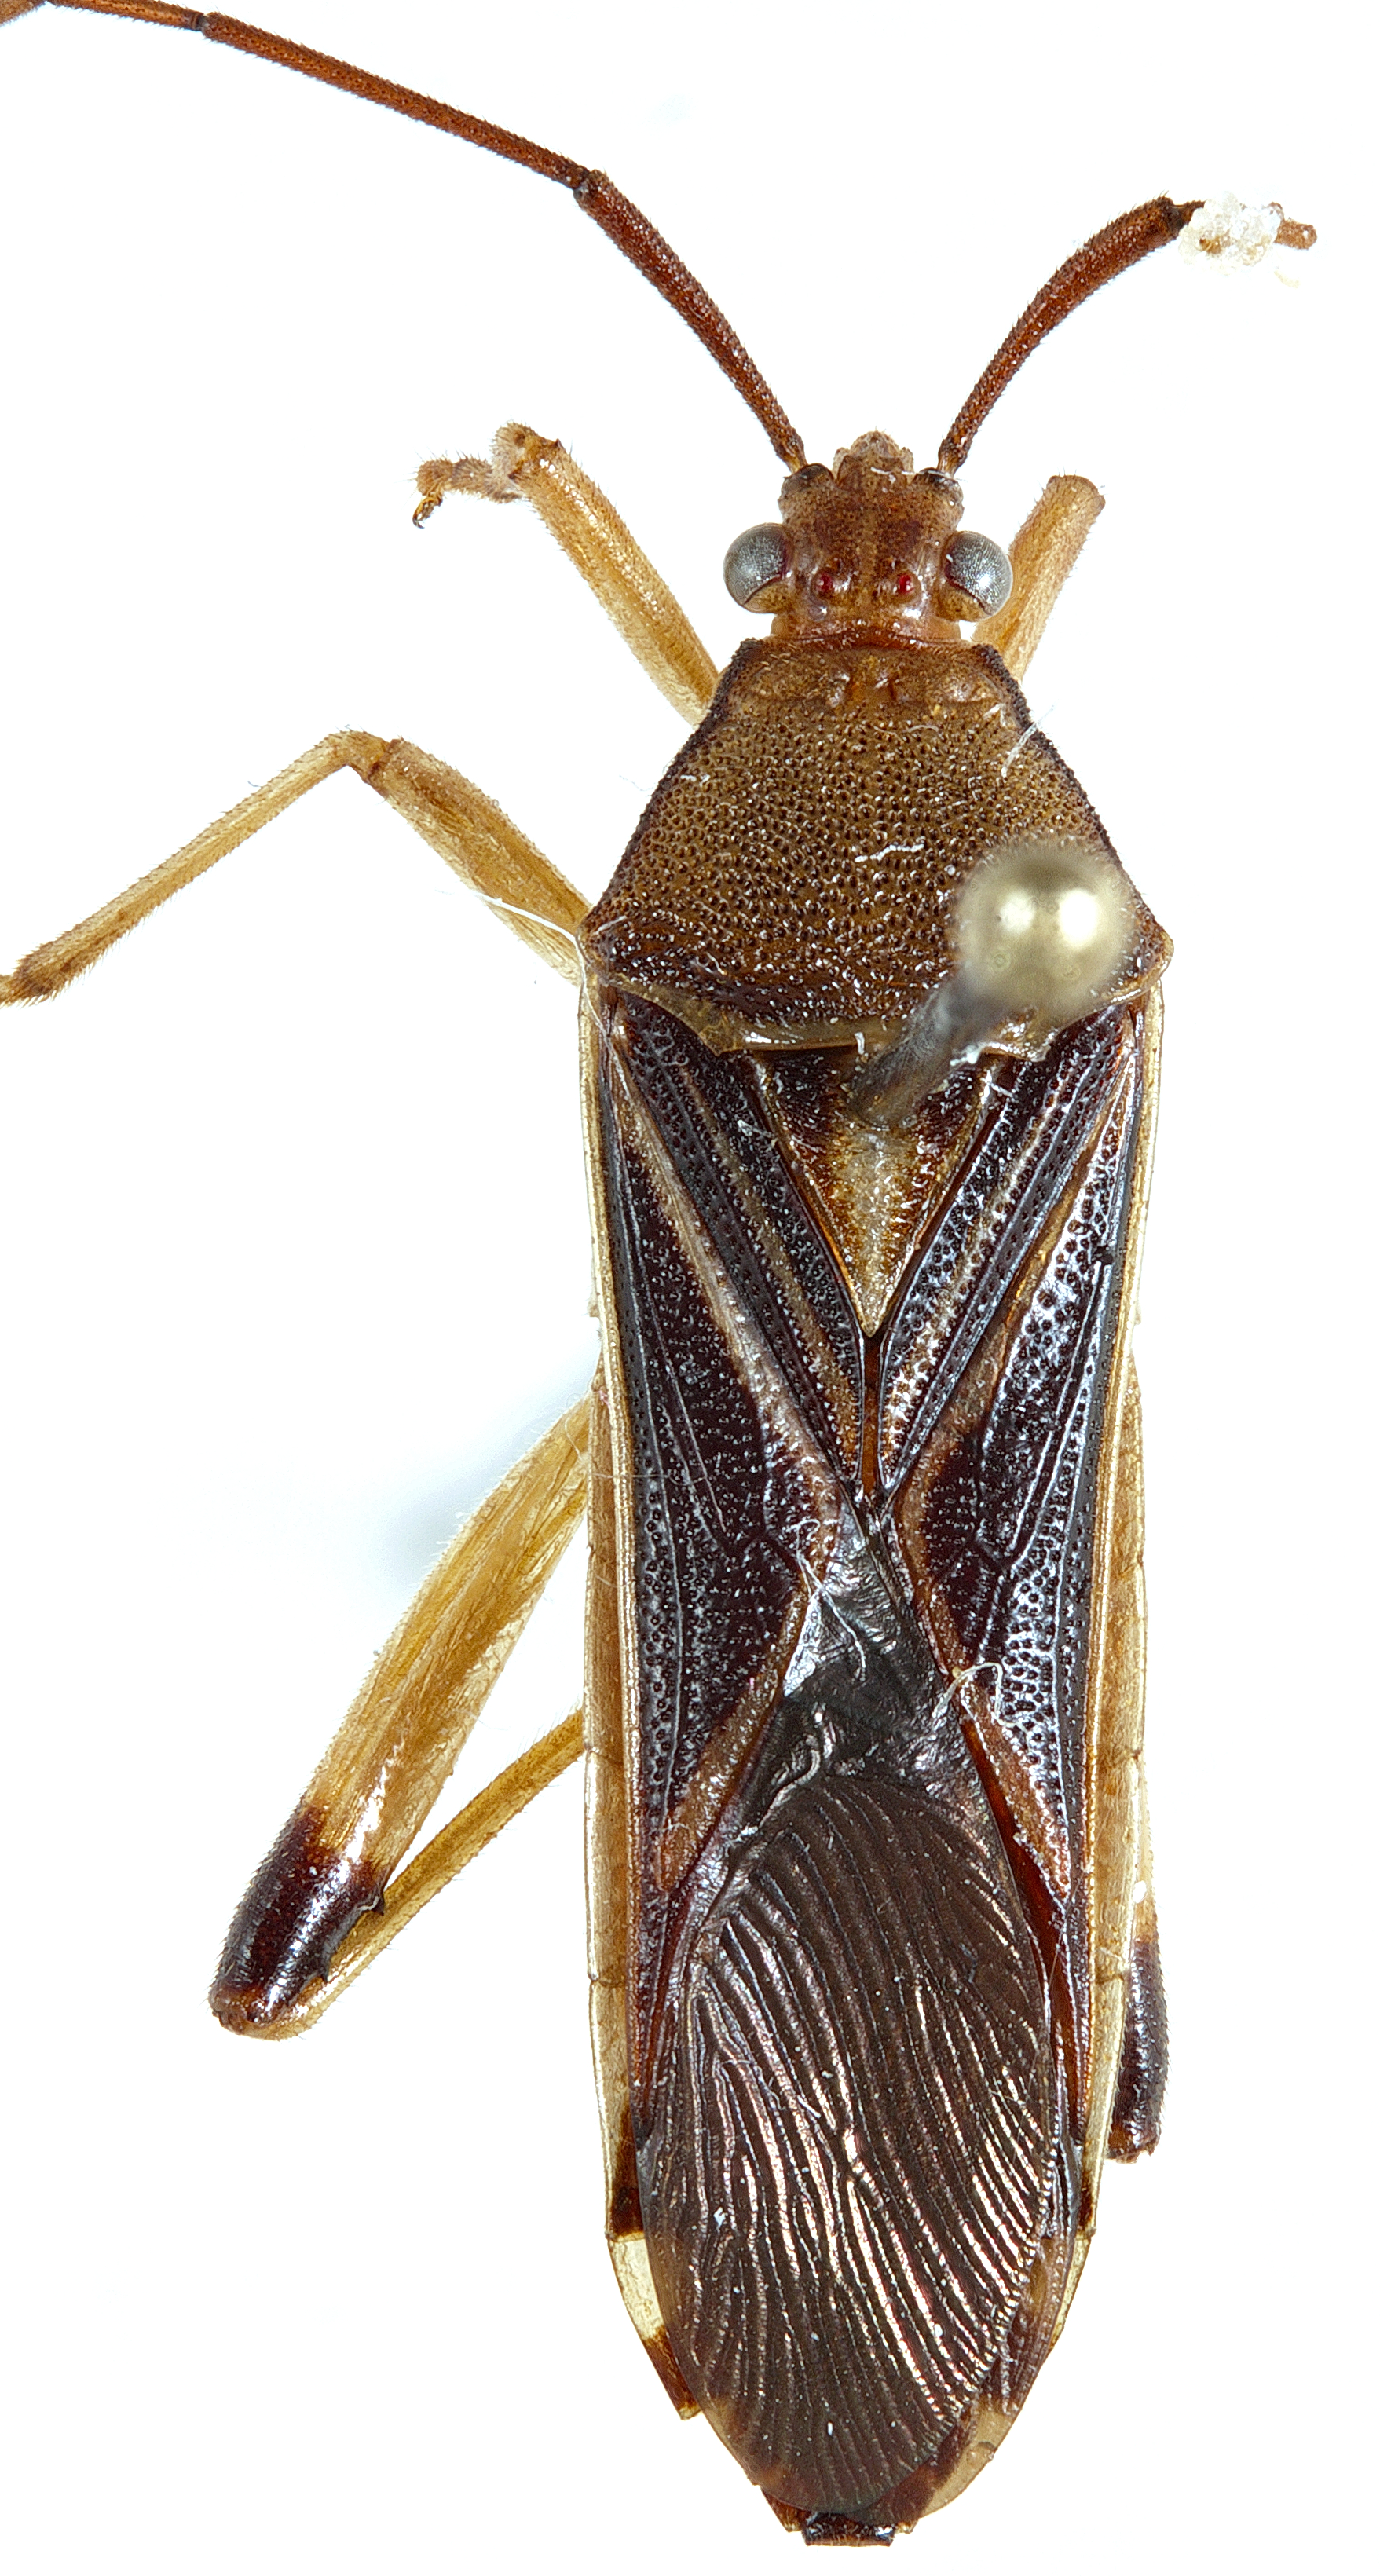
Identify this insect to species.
Quintius dentifer
